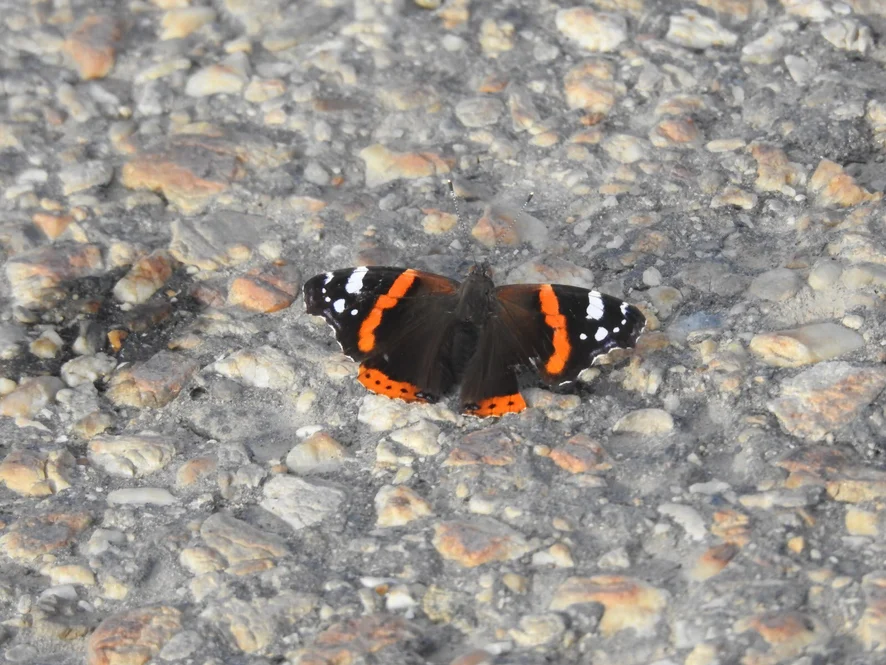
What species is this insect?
Vanessa atalanta
